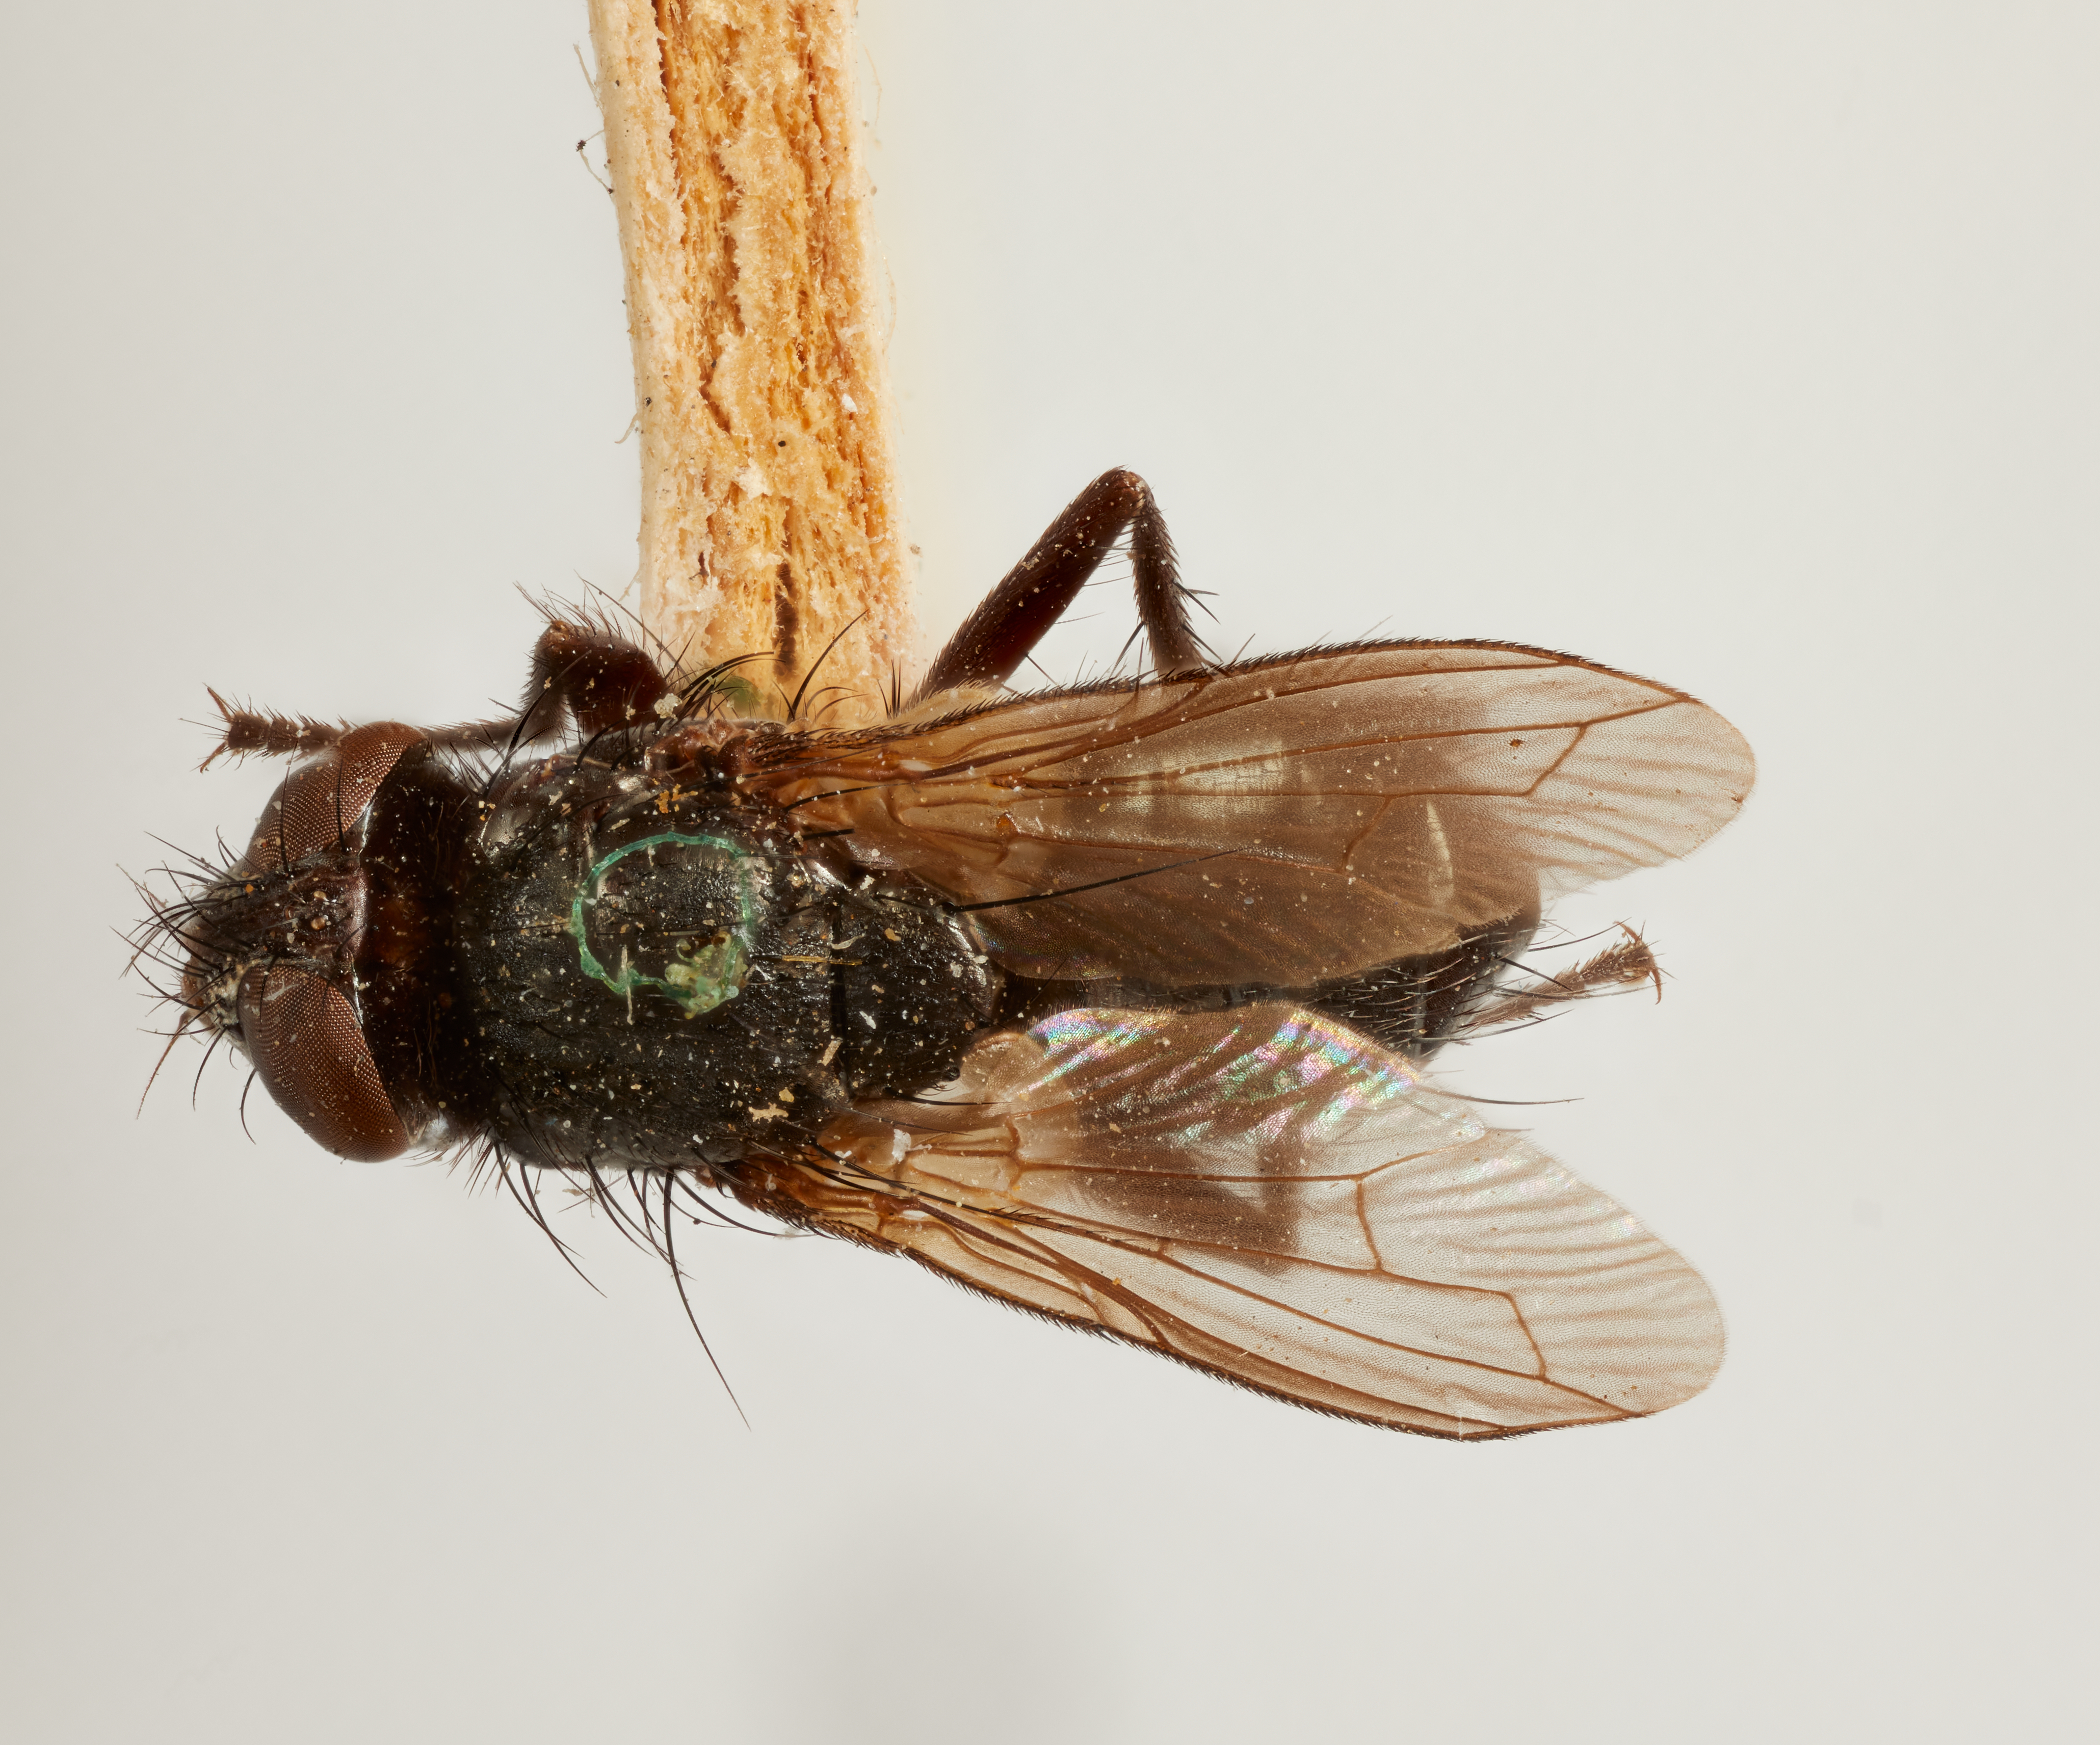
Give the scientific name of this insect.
Hesperophasiopsis californica
